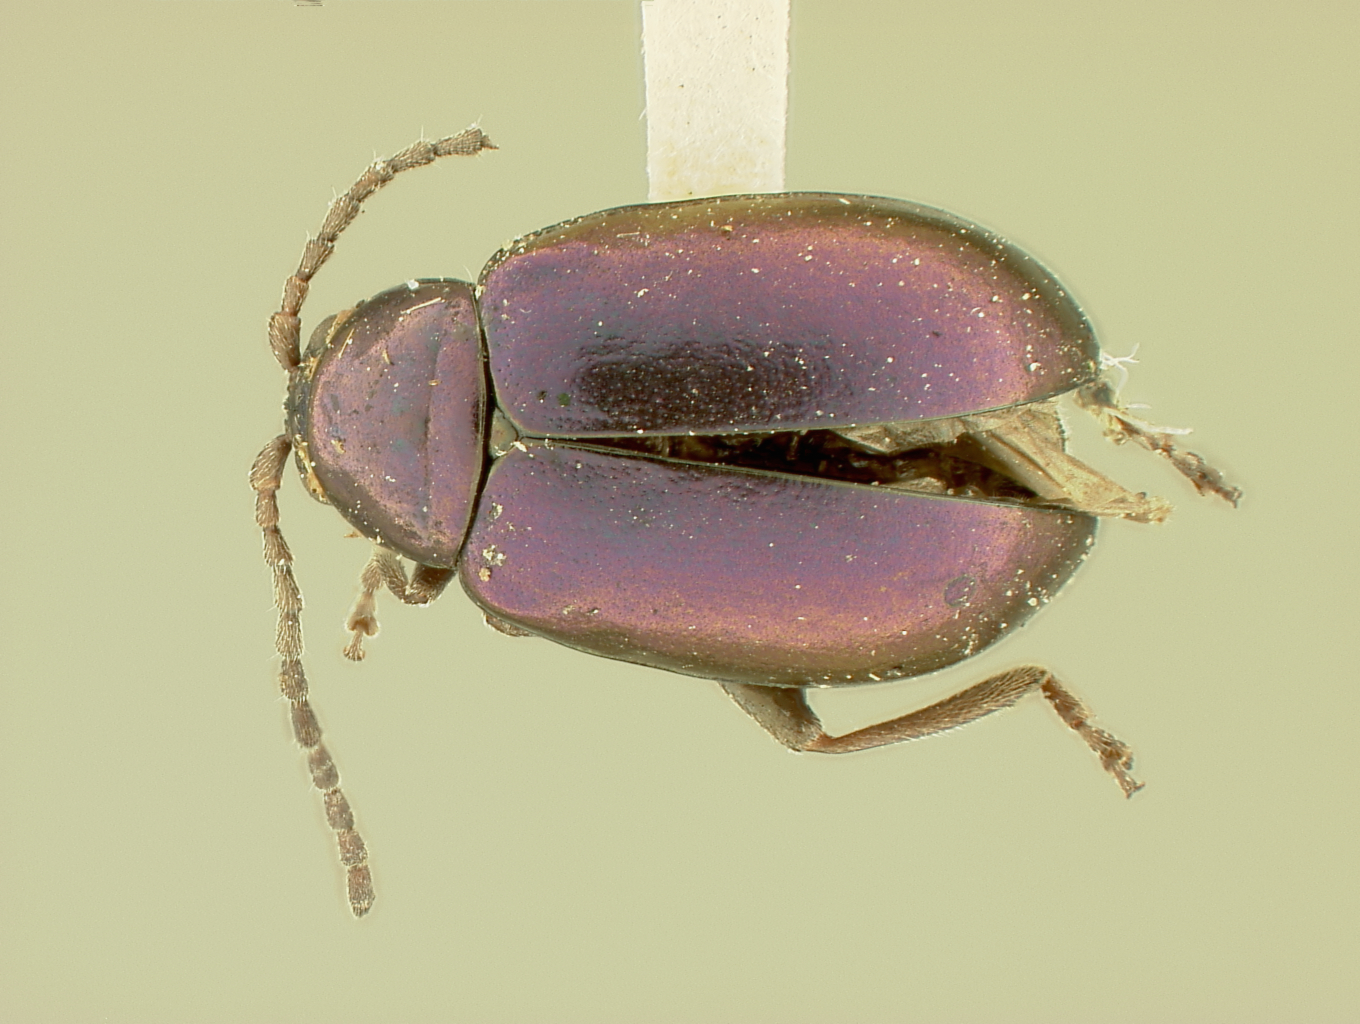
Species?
Altica liebecki (also Haltica liebecki)
